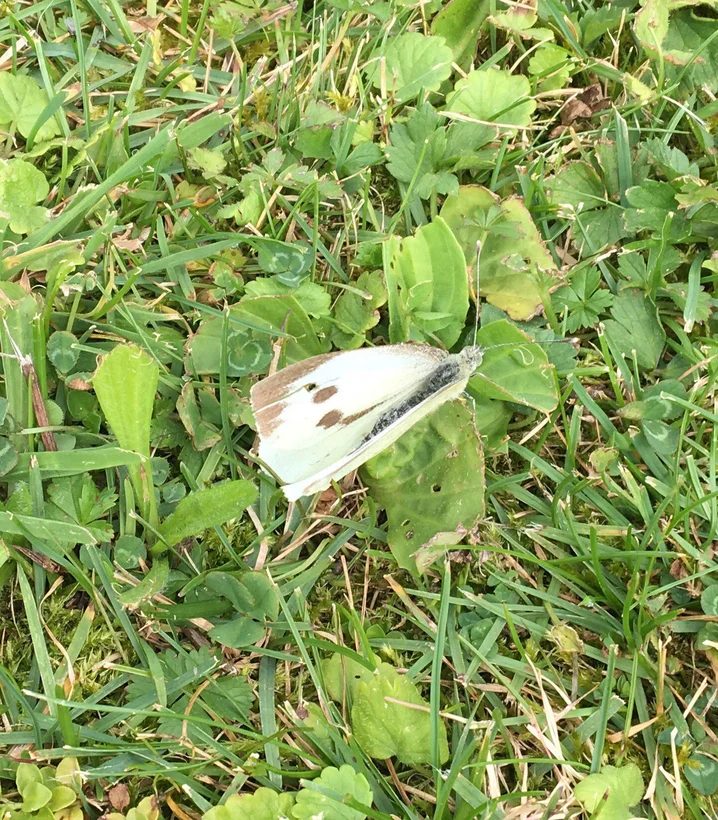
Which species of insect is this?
Pieris brassicae
